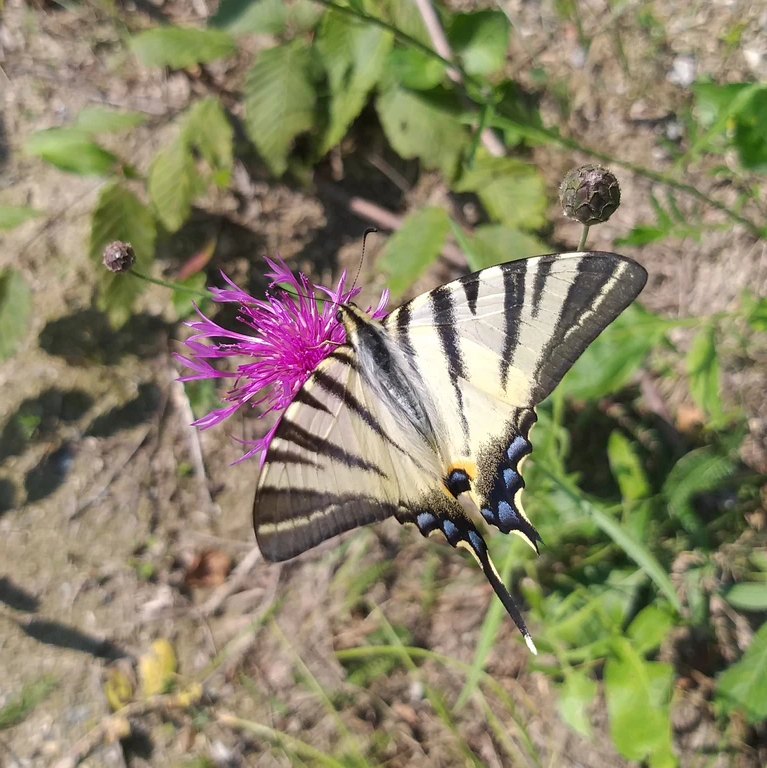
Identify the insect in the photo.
Iphiclides podalirius
